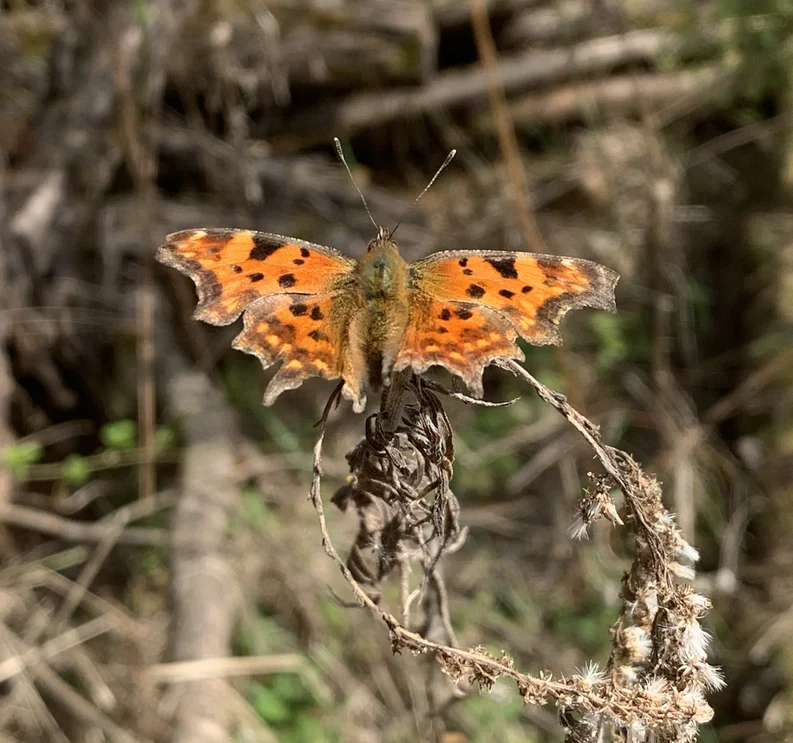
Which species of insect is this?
Polygonia c-album
